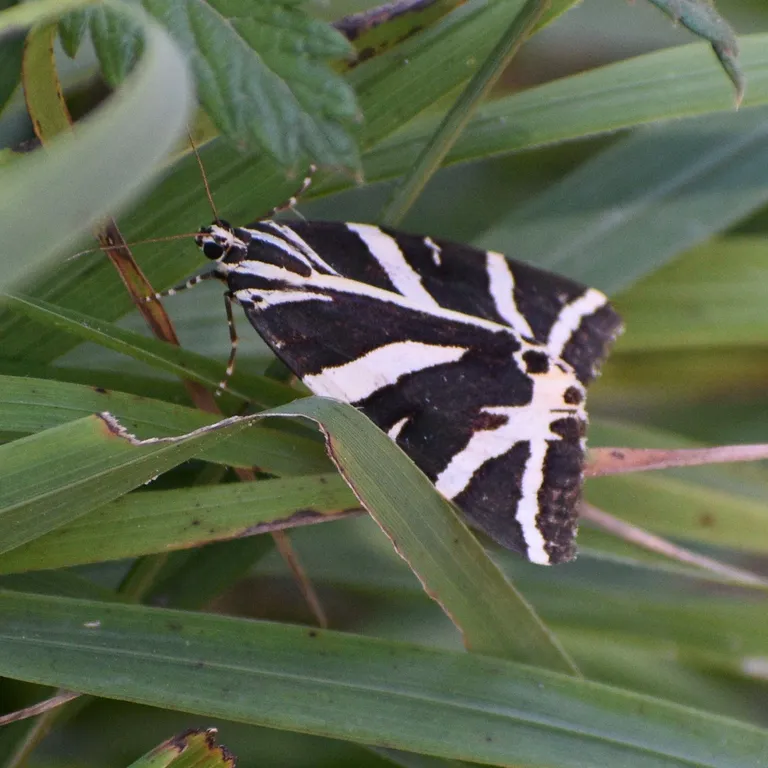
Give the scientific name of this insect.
Euplagia quadripunctaria
